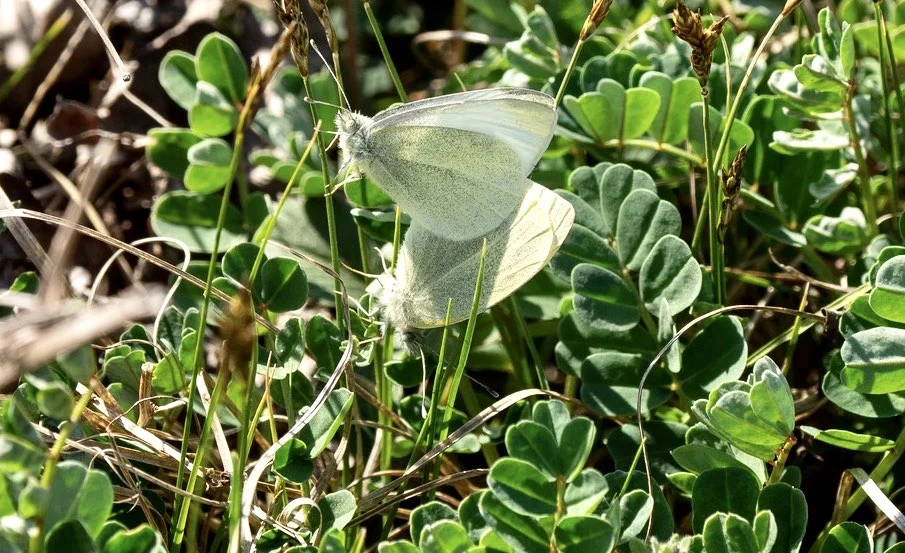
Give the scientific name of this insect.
Pieris rapae
